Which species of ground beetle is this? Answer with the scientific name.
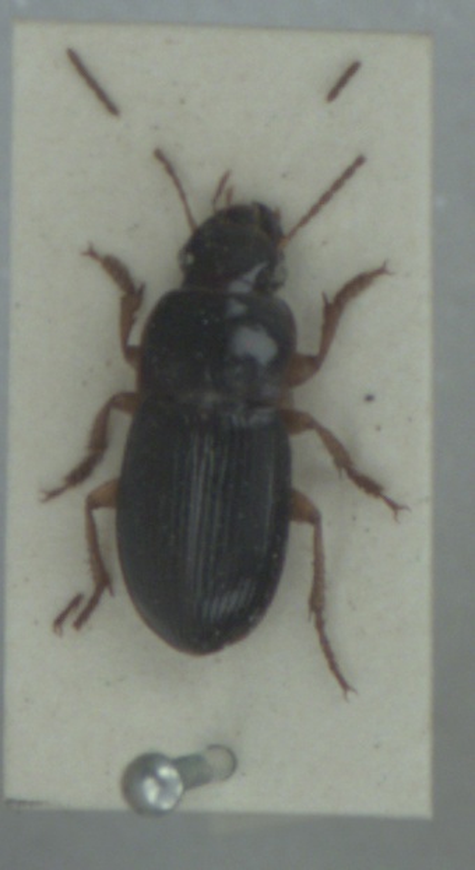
Harpalus latus
